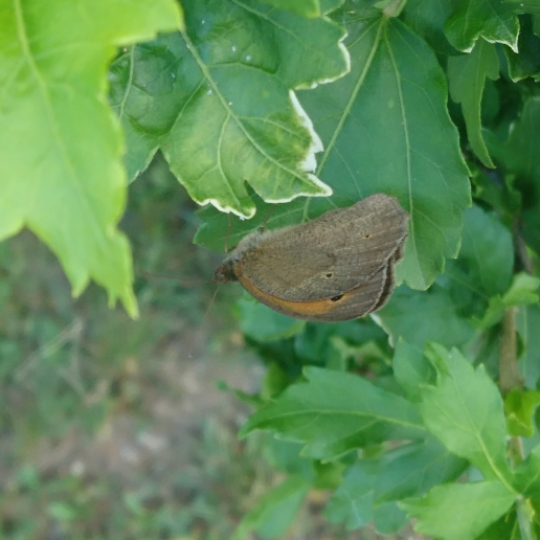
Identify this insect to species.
Maniola jurtina
